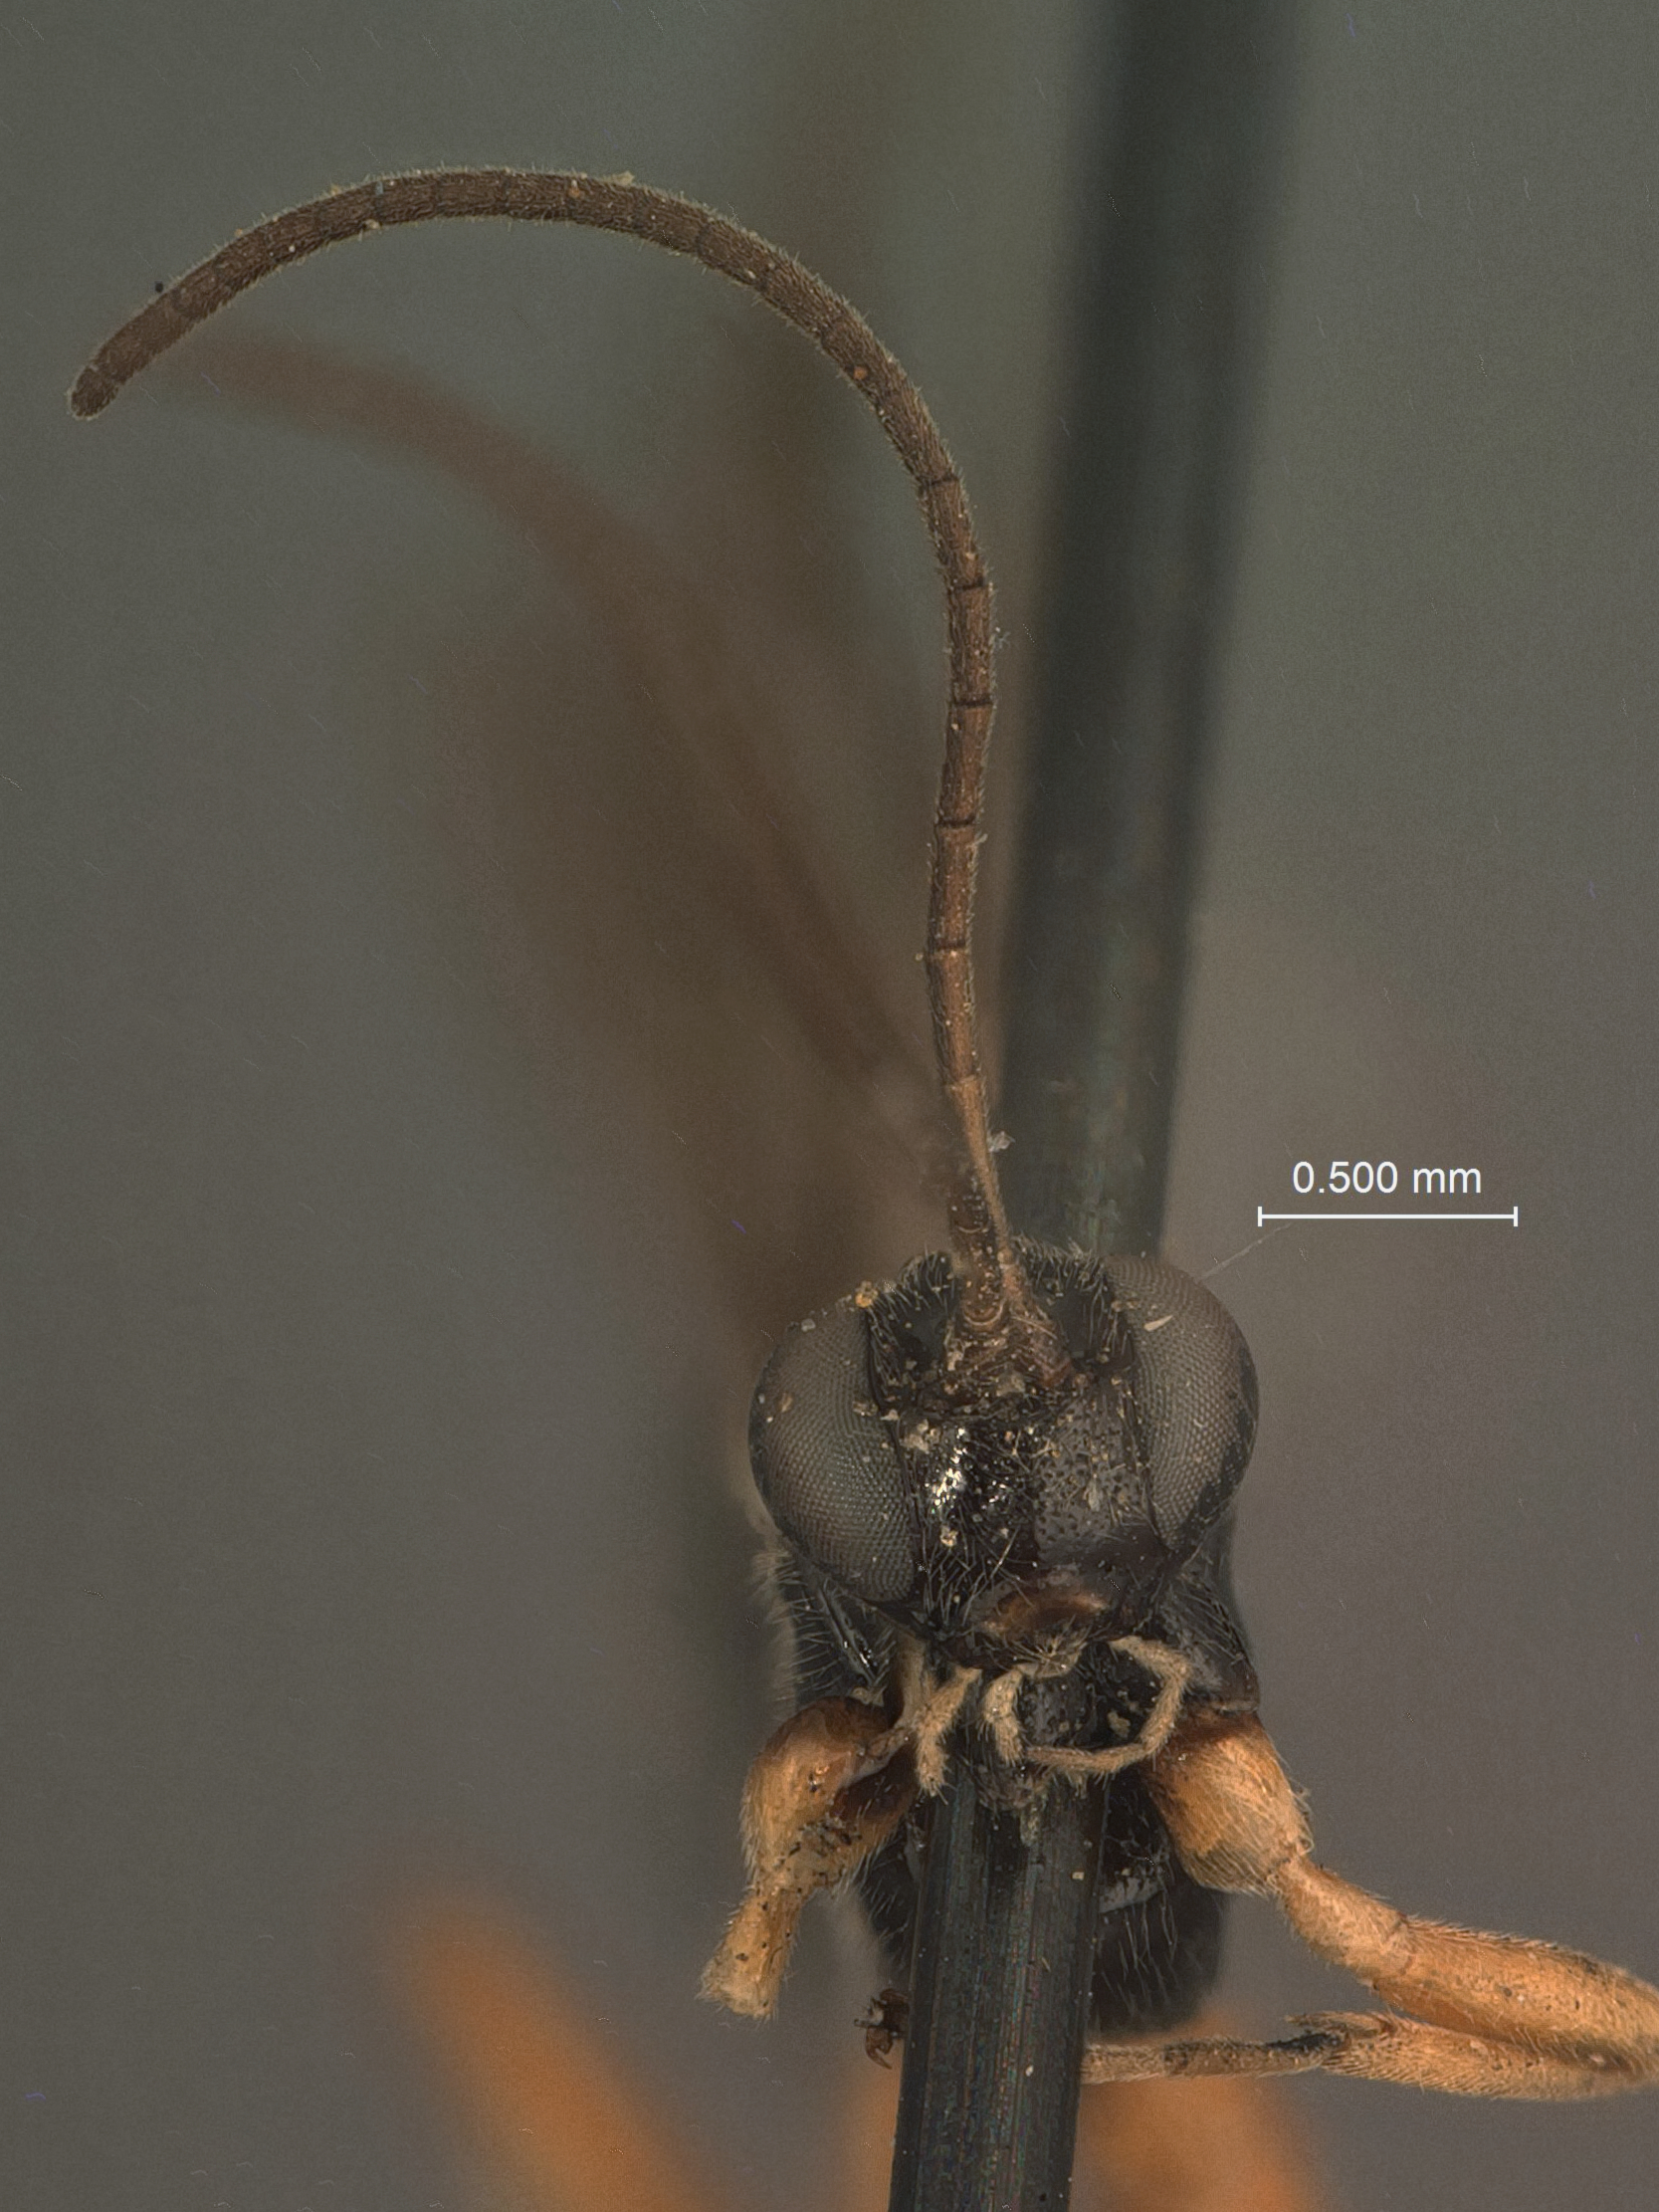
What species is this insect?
Clistopyga atrata
